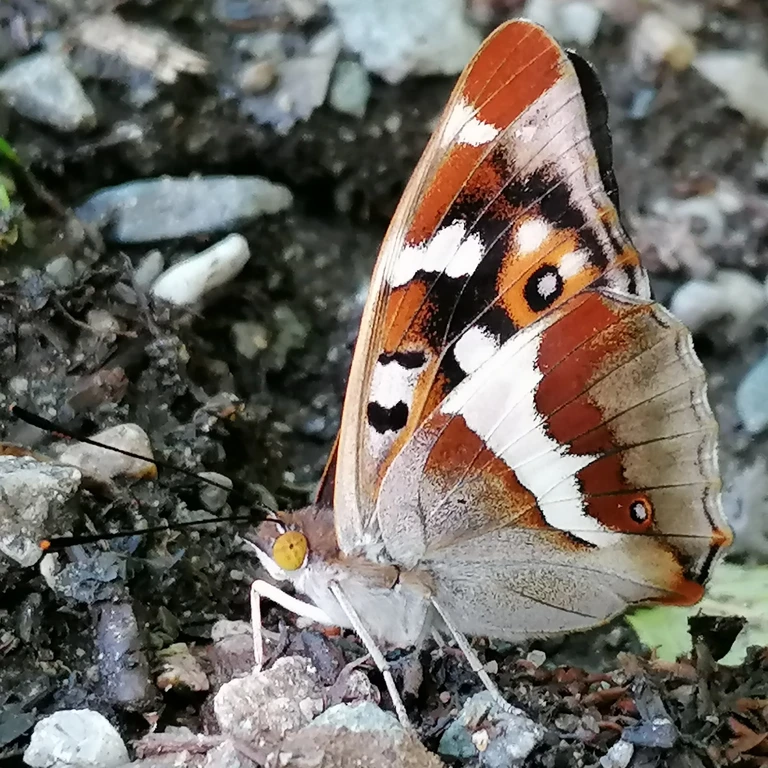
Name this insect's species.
Apatura iris
